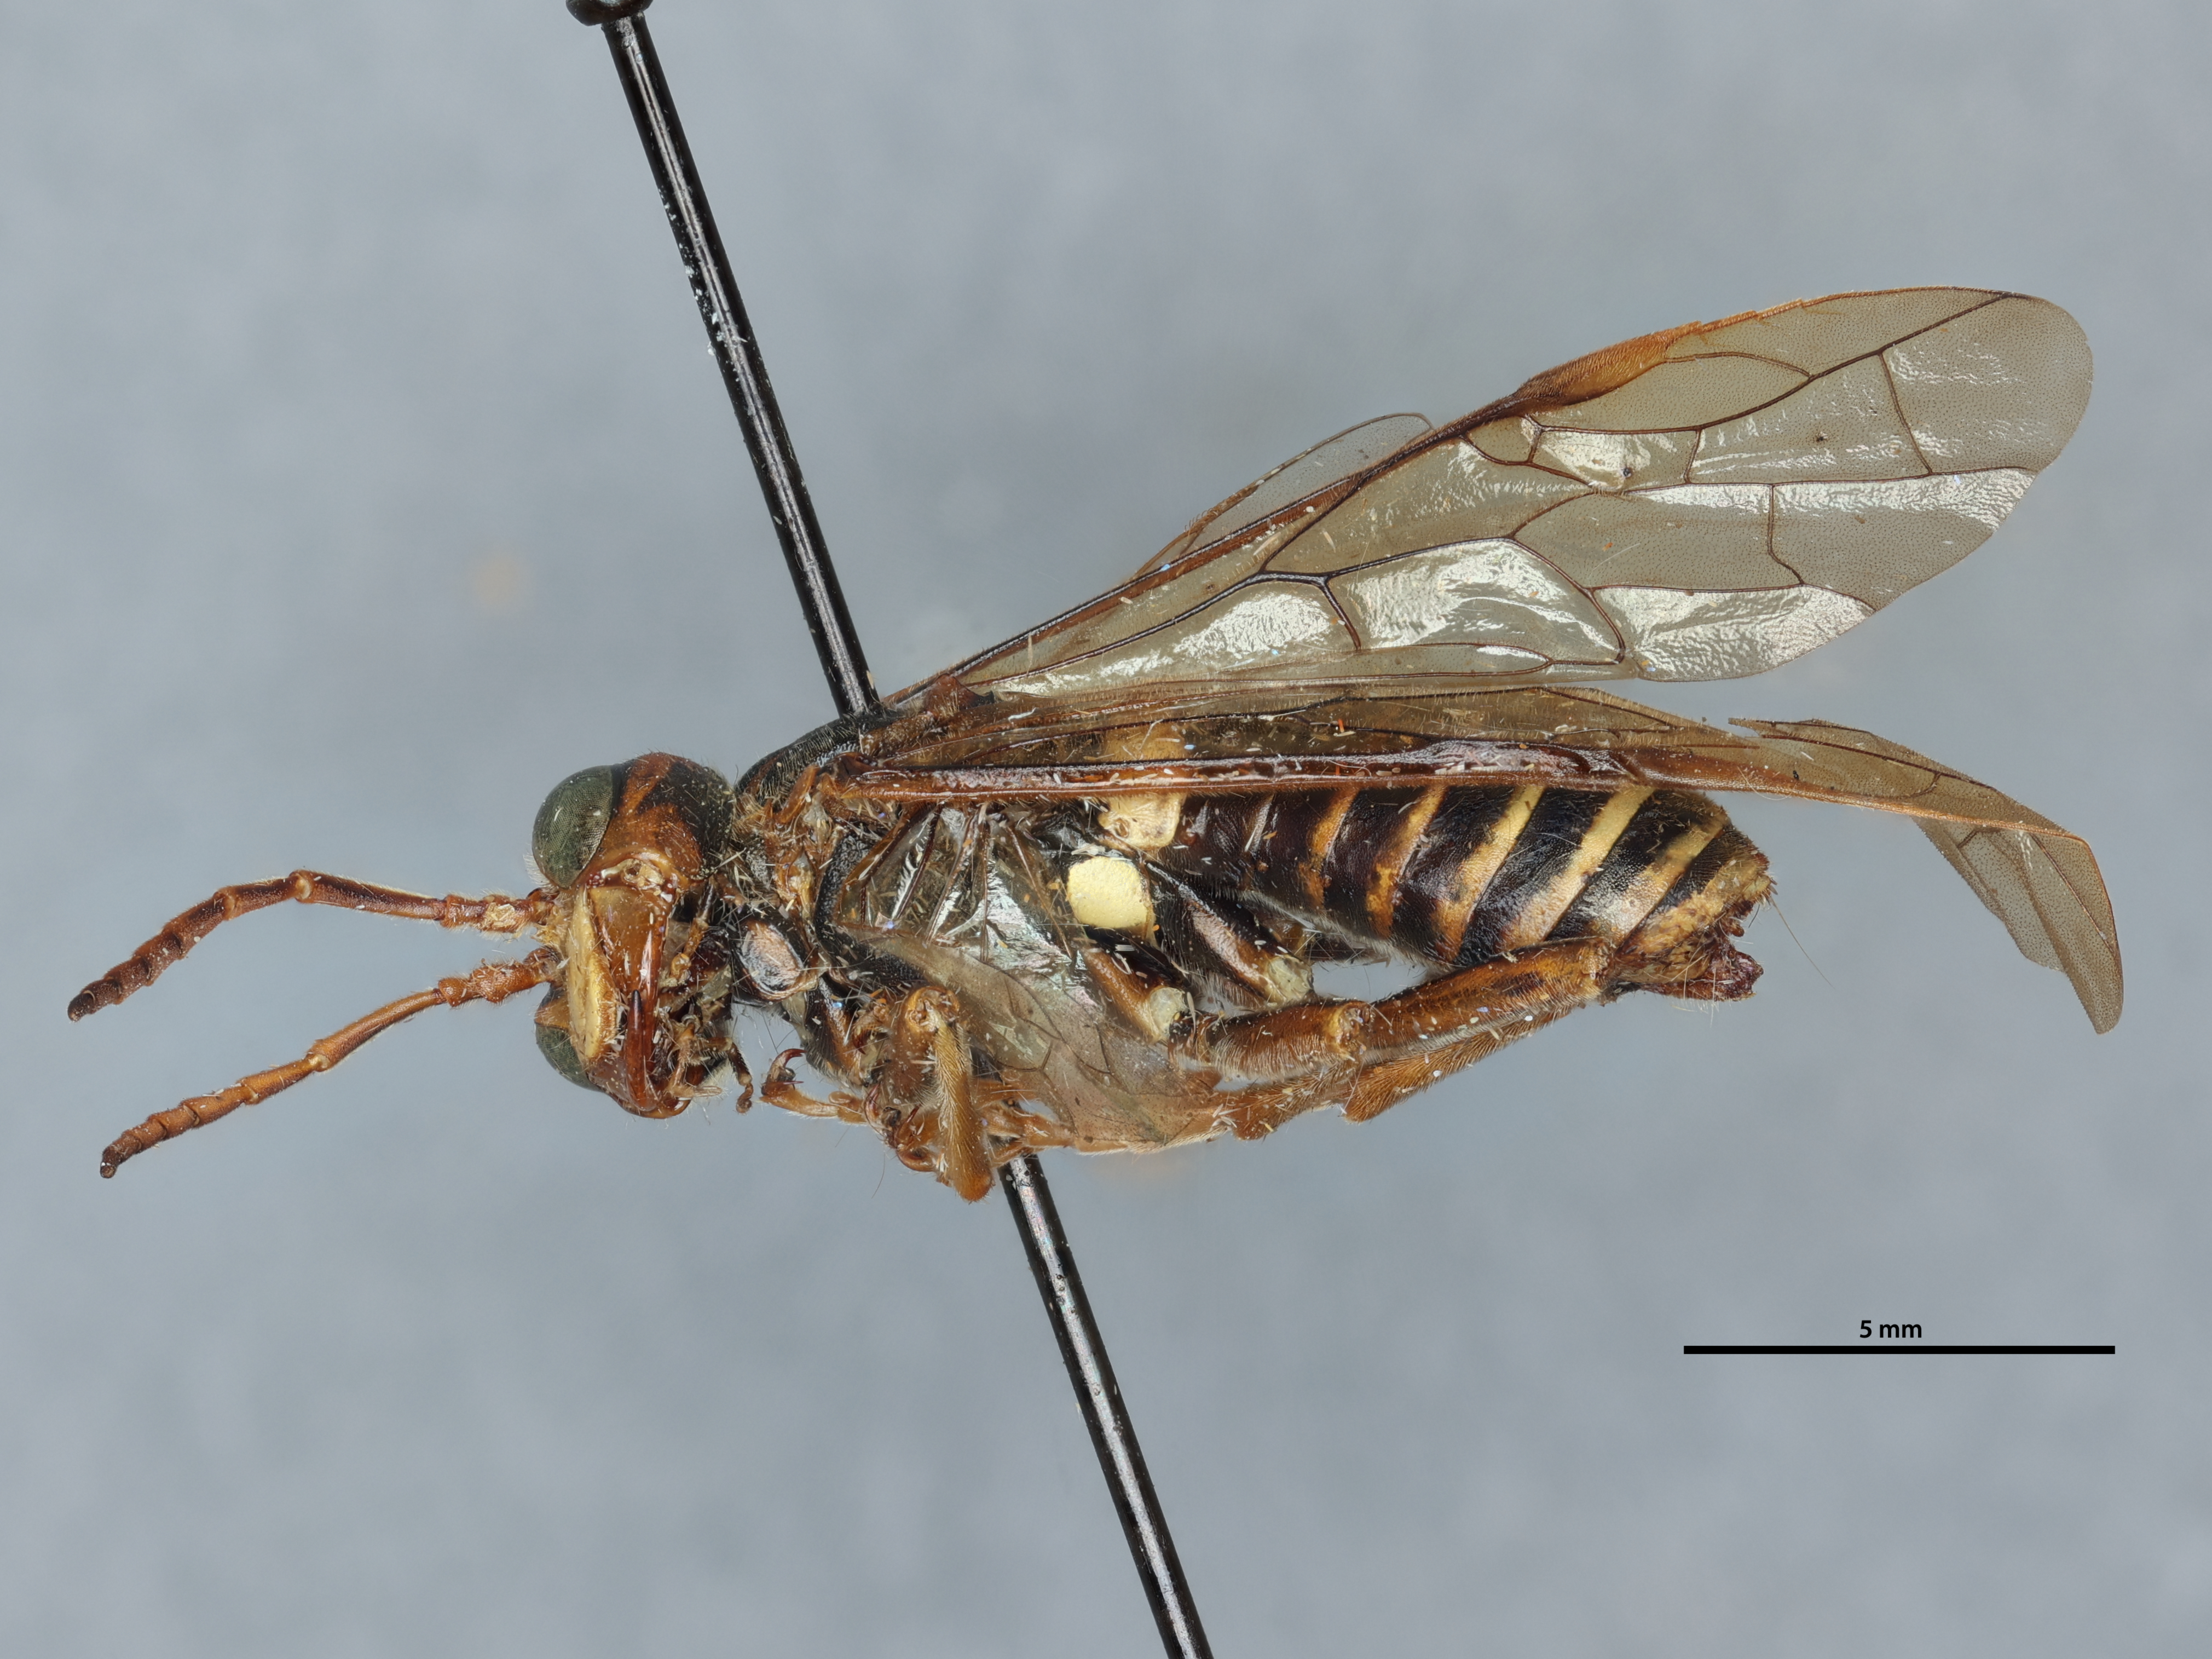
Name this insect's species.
Tenthredo tumida
